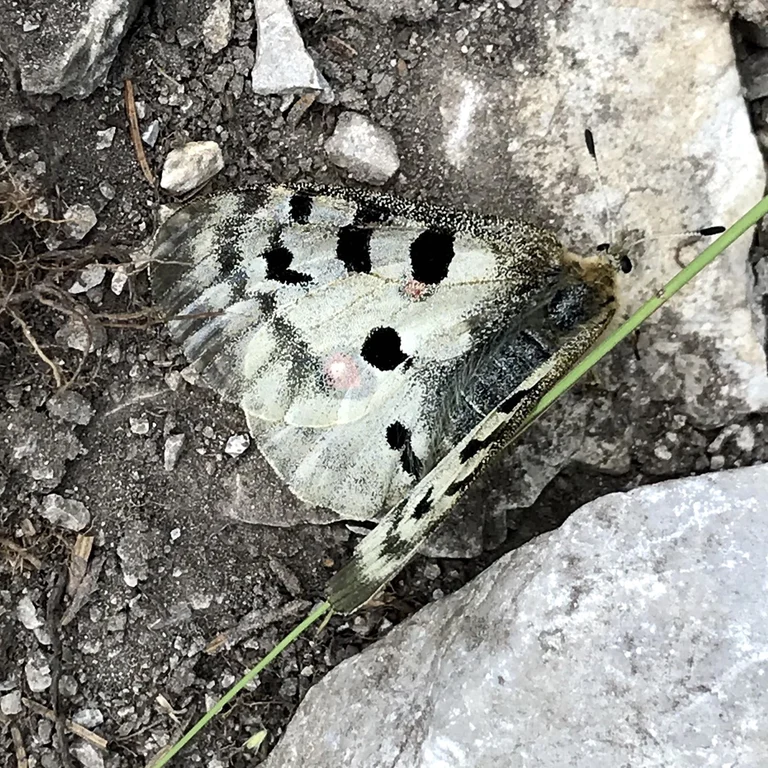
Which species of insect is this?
Parnassius apollo
